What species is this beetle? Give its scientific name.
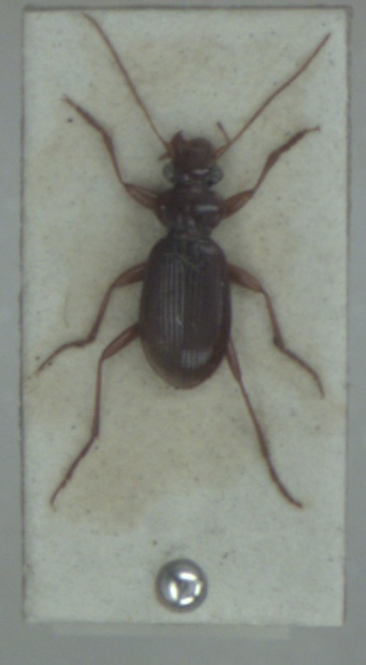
Leistus ferrugineus
